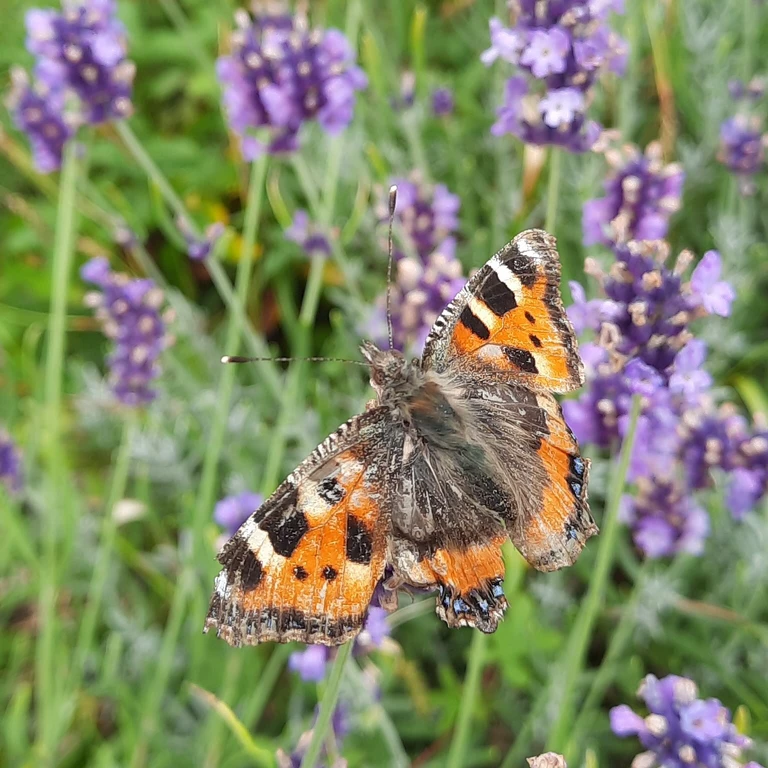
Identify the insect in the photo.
Aglais urticae
